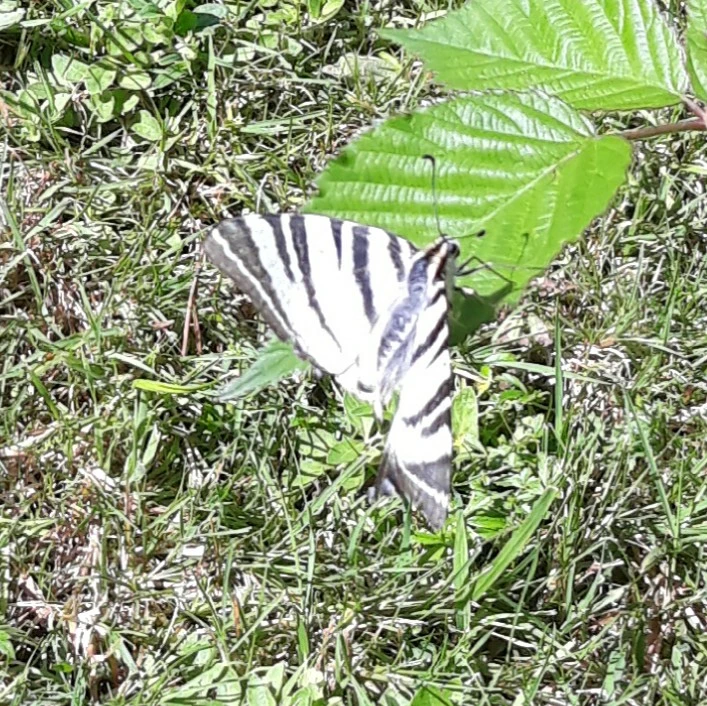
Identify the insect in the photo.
Iphiclides podalirius
